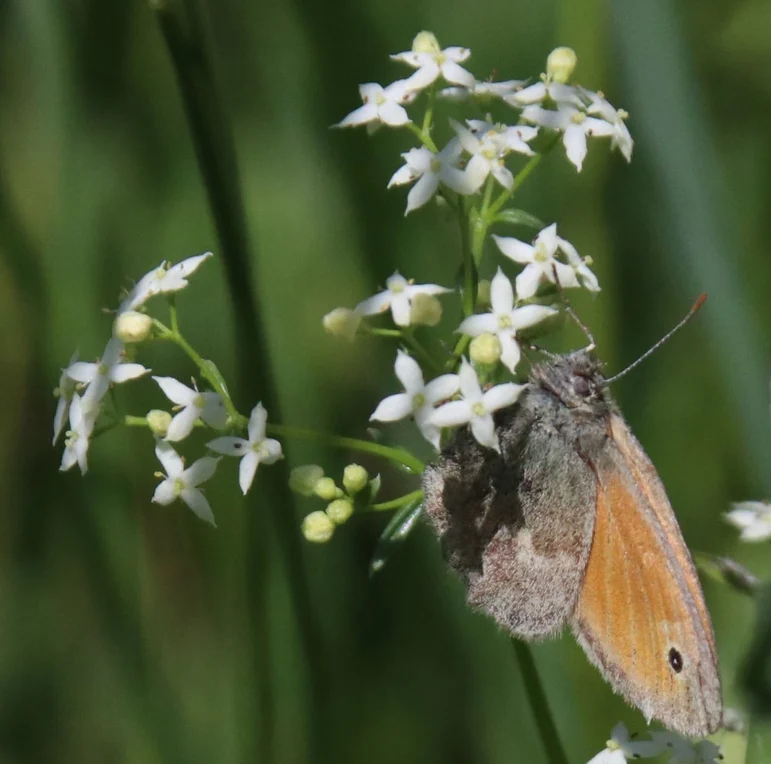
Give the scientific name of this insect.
Coenonympha pamphilus
